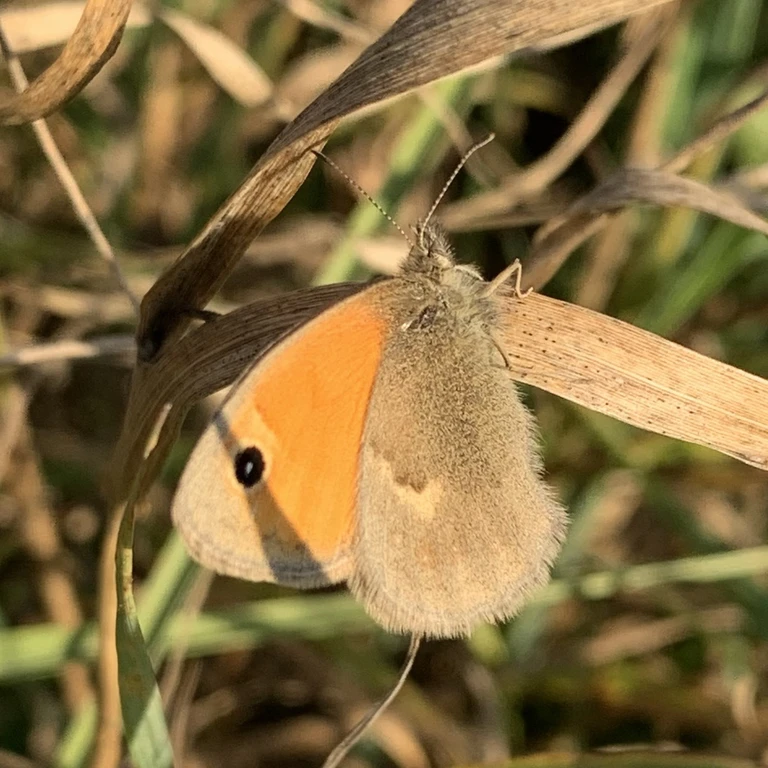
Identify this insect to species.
Coenonympha pamphilus
